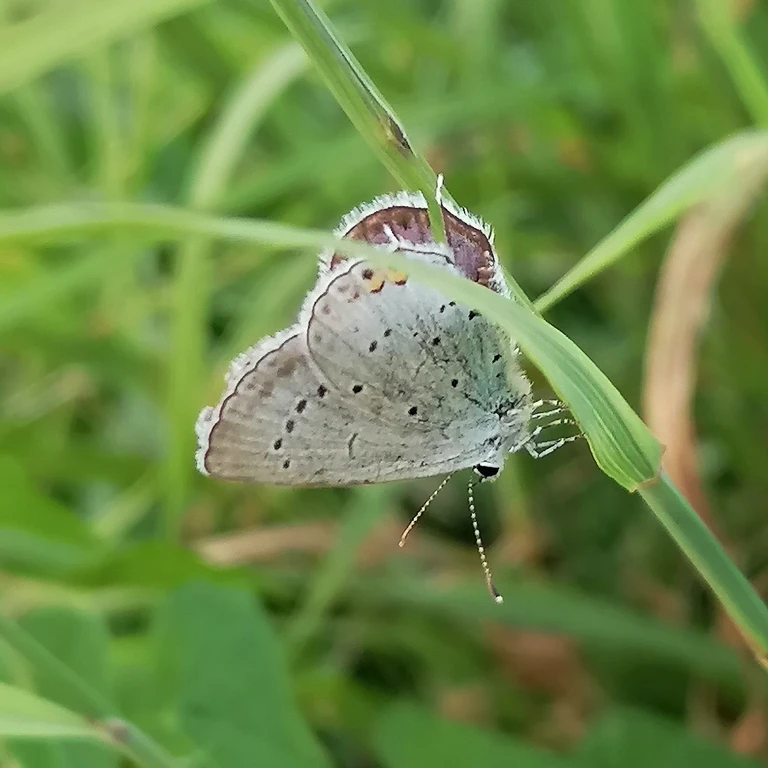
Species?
Cupido argiades (also Elkalyce argiades)
